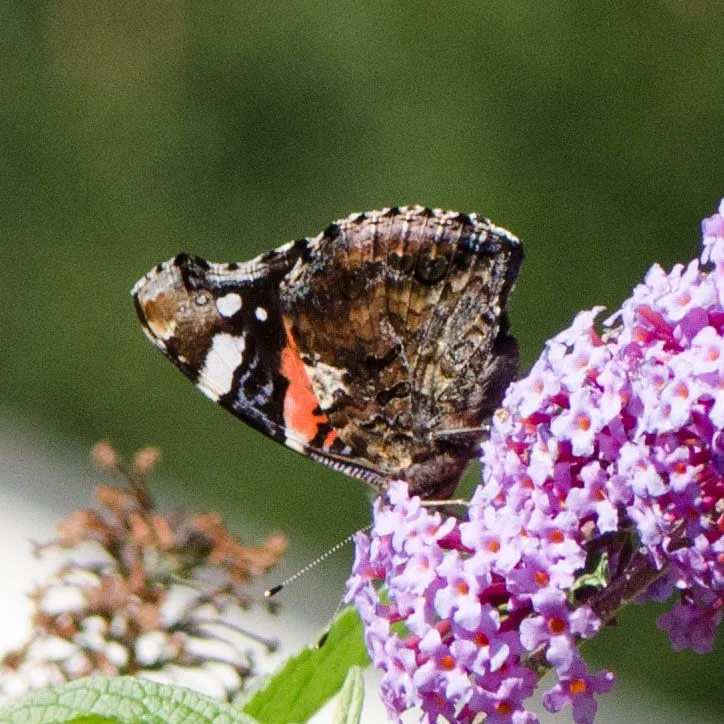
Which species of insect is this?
Vanessa atalanta
